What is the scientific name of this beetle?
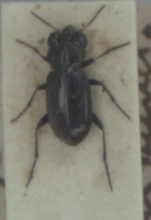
Notiophilus germinyi
